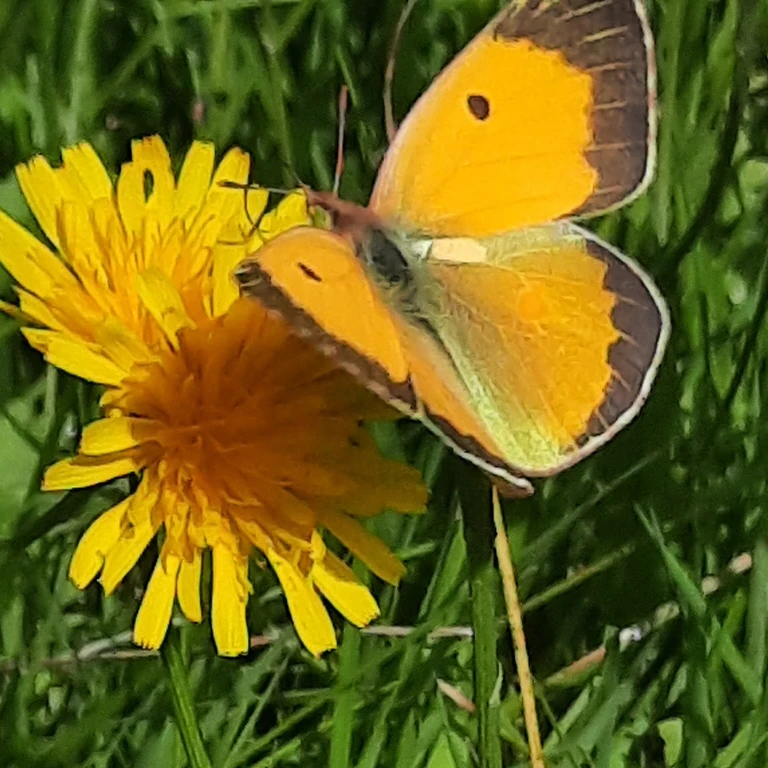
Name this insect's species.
Colias croceus
